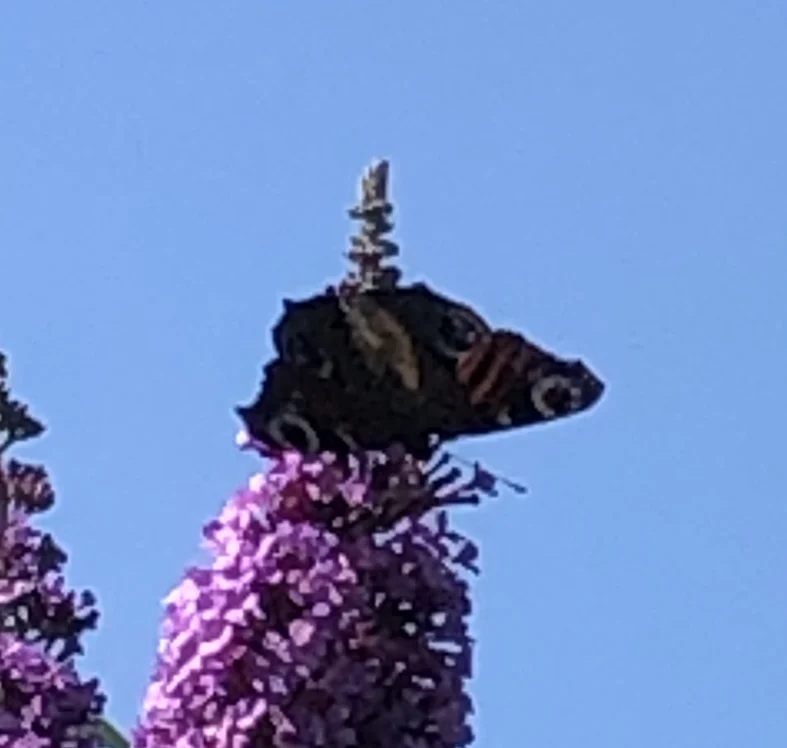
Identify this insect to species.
Aglais io
